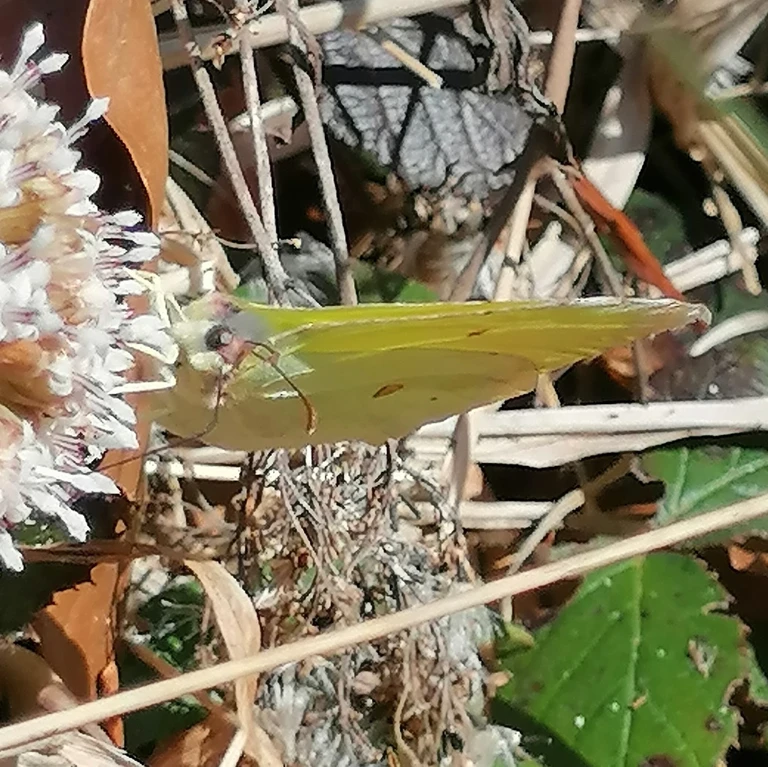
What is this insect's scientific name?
Gonepteryx rhamni
